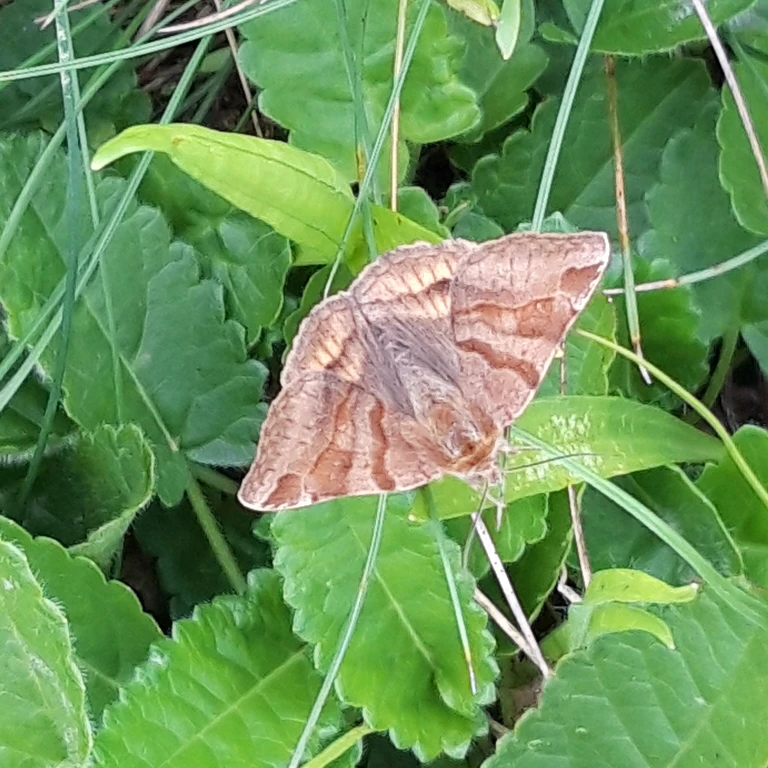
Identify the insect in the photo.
Euclidia glyphica
